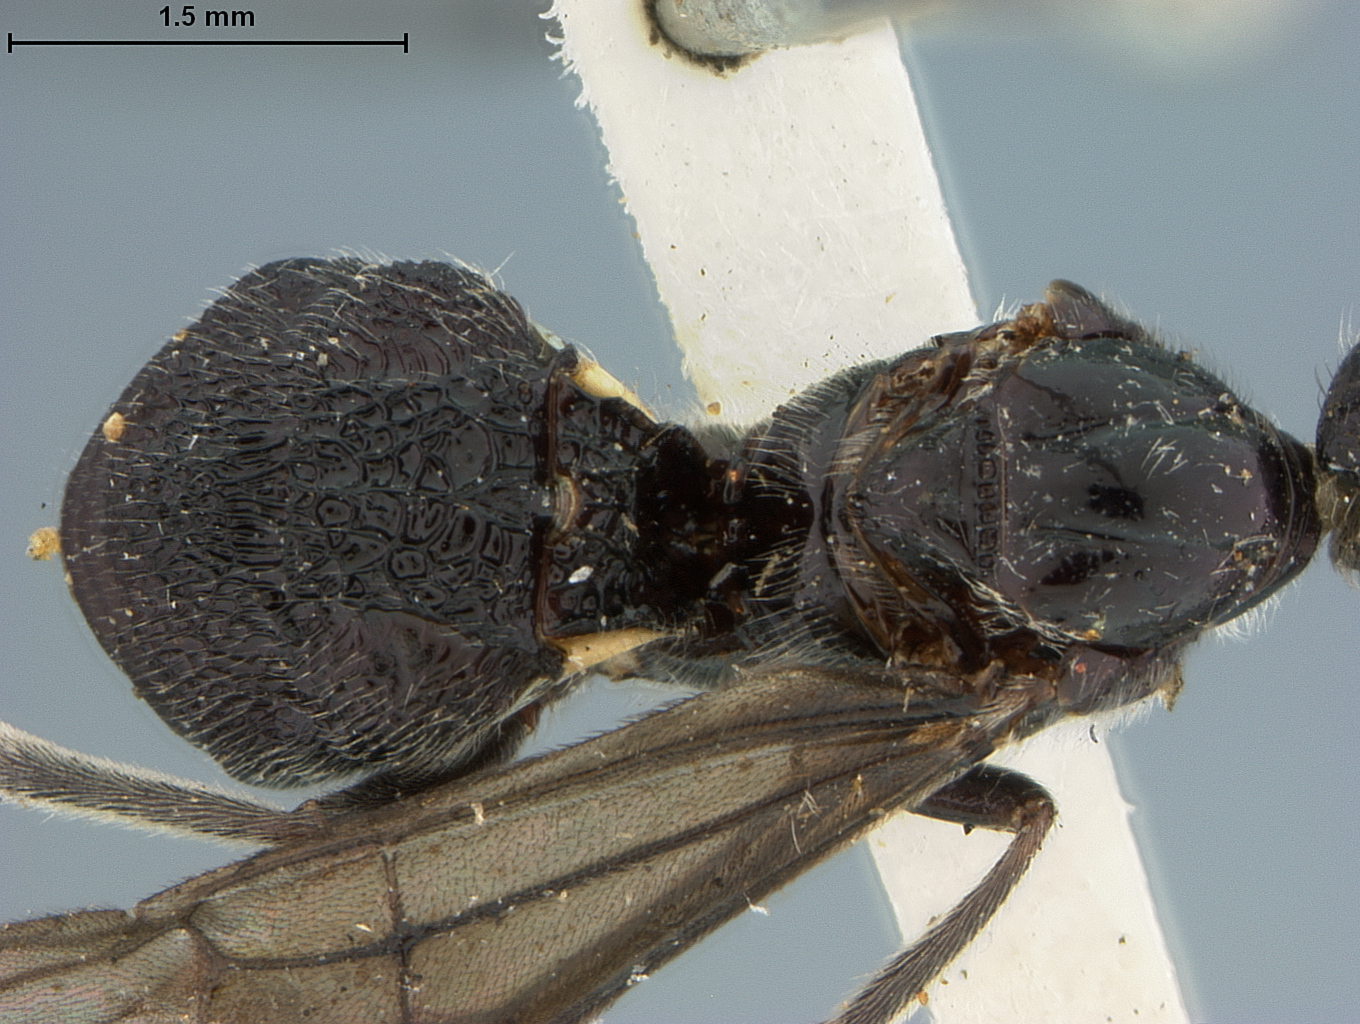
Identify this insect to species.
Desmiostoma kukakense
